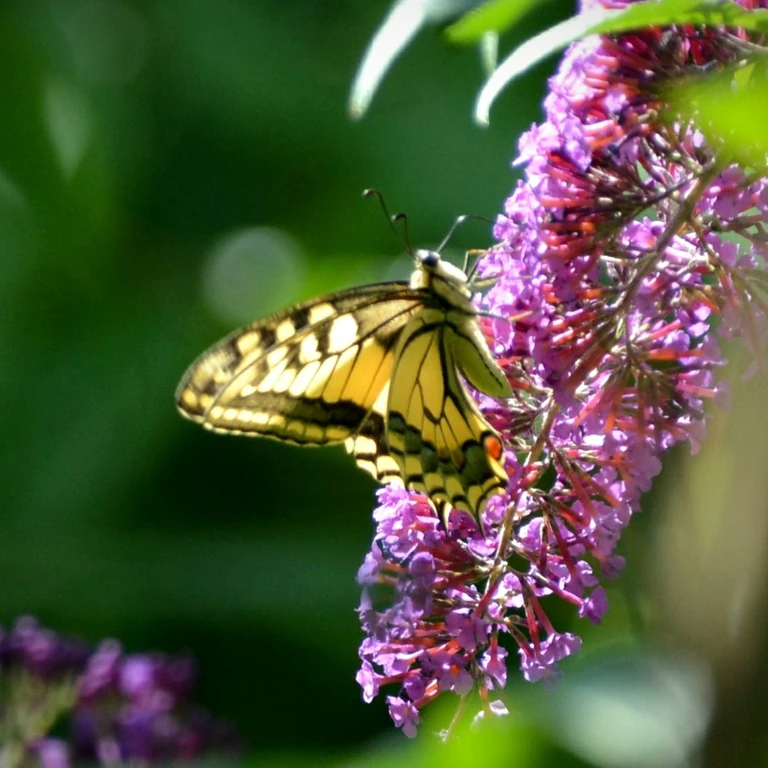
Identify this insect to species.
Papilio machaon
